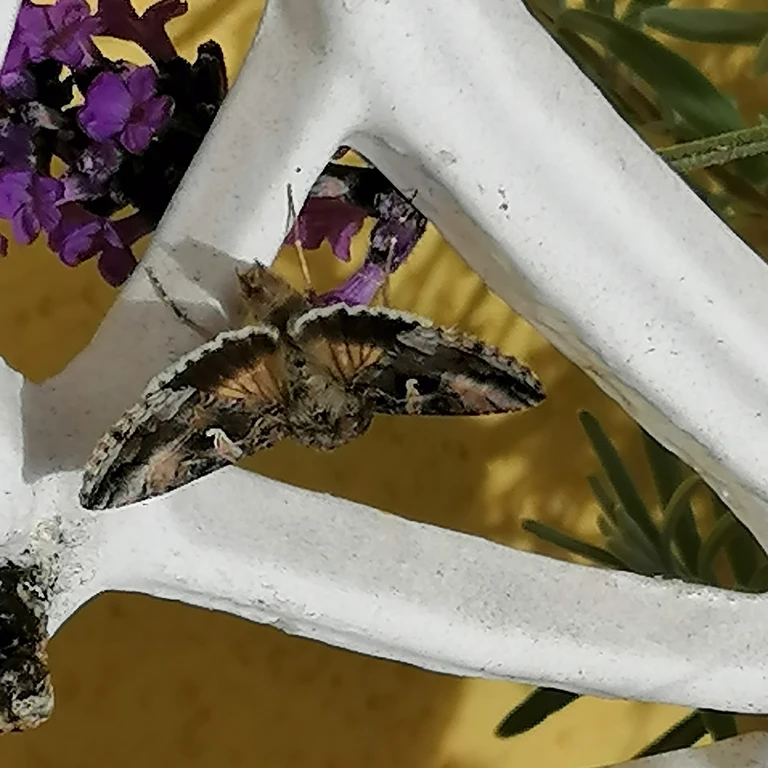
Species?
Autographa gamma
